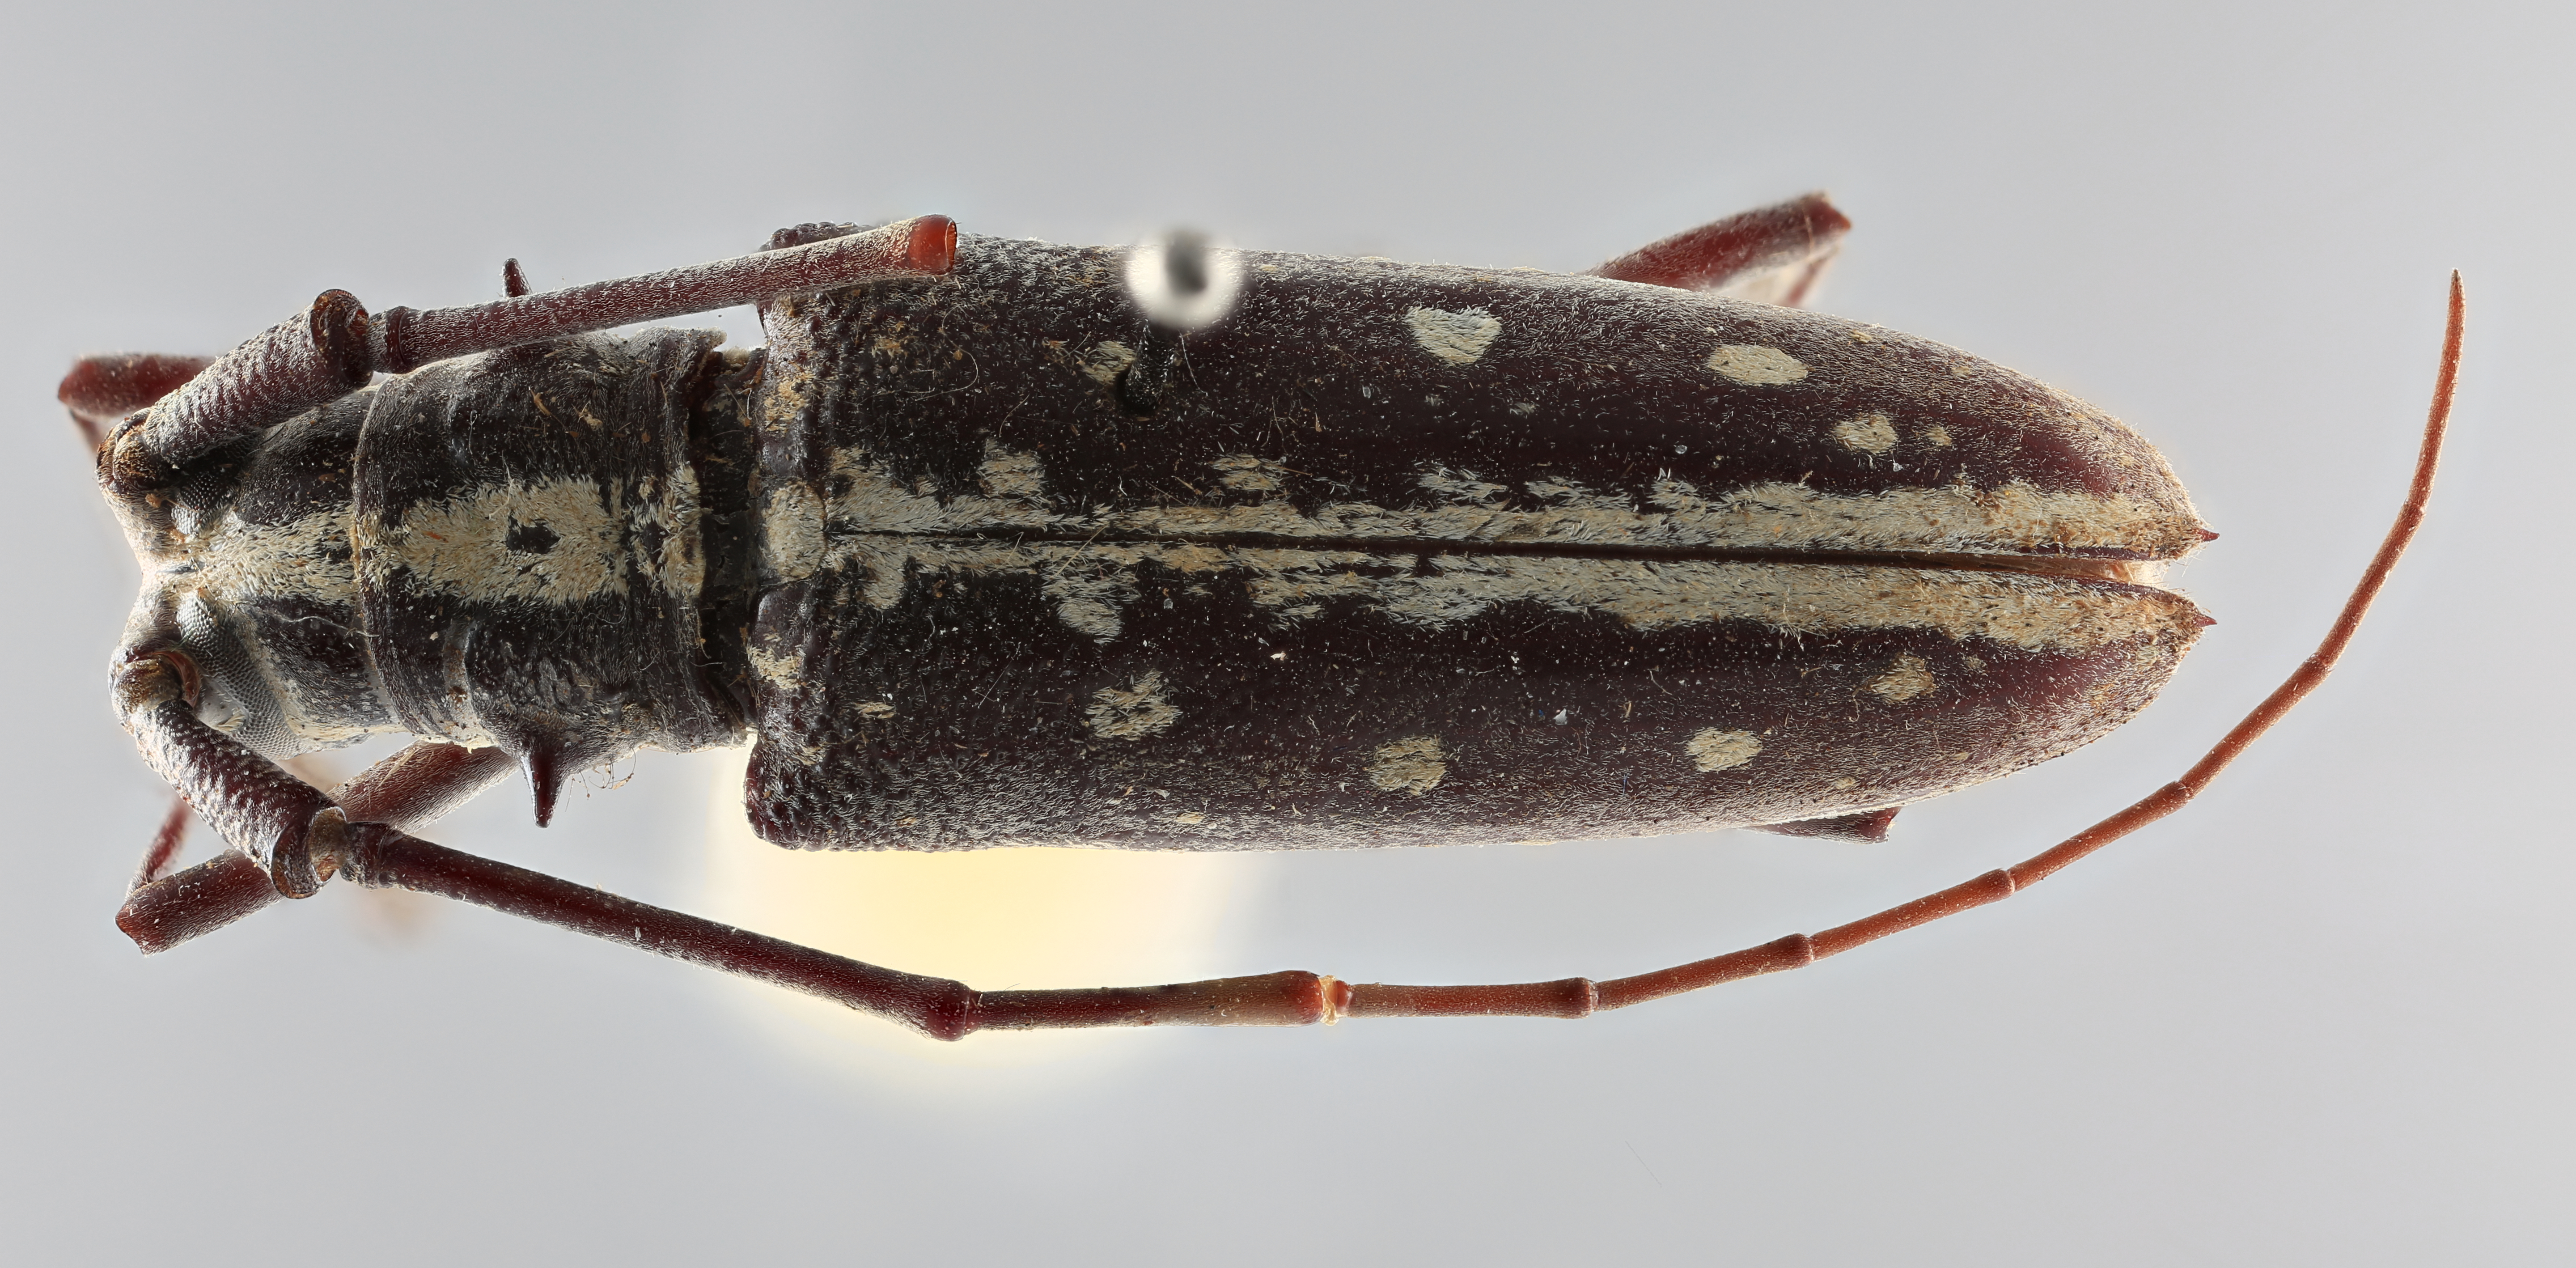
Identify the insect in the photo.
Taeniotes insularis (also Taeniotes thomsoni)
